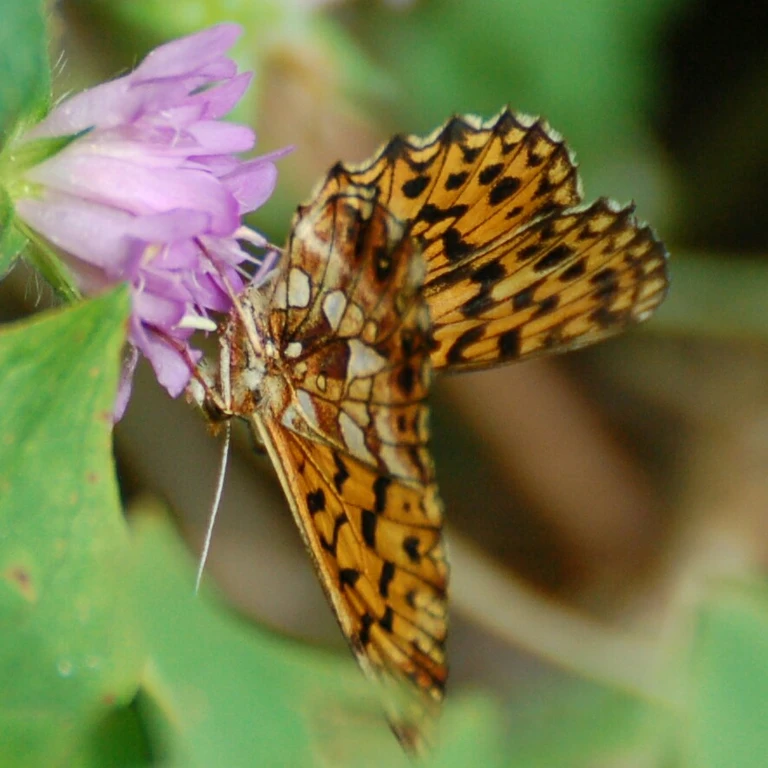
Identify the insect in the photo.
Boloria dia
